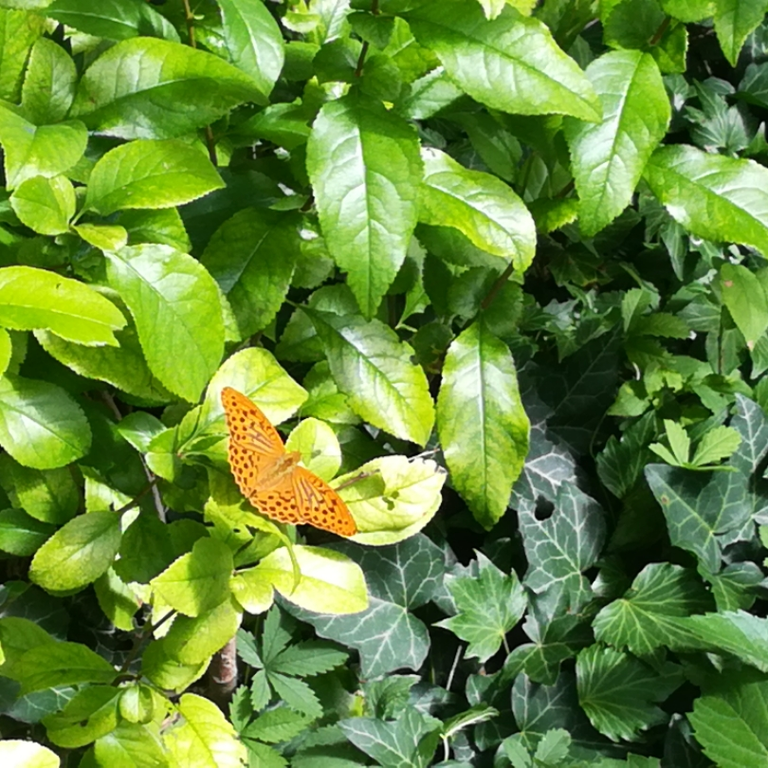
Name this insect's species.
Argynnis paphia
